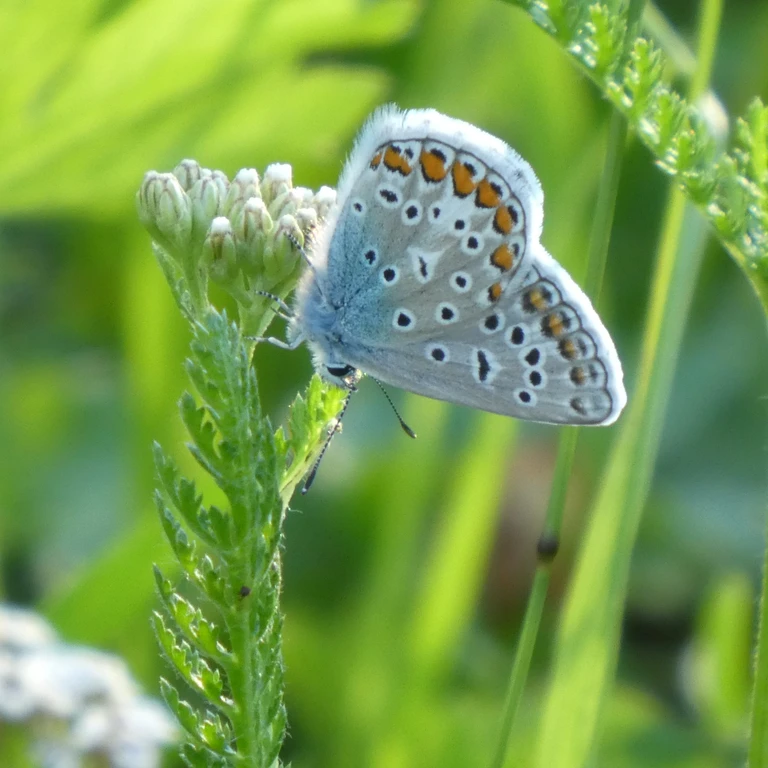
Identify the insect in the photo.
Polyommatus icarus
